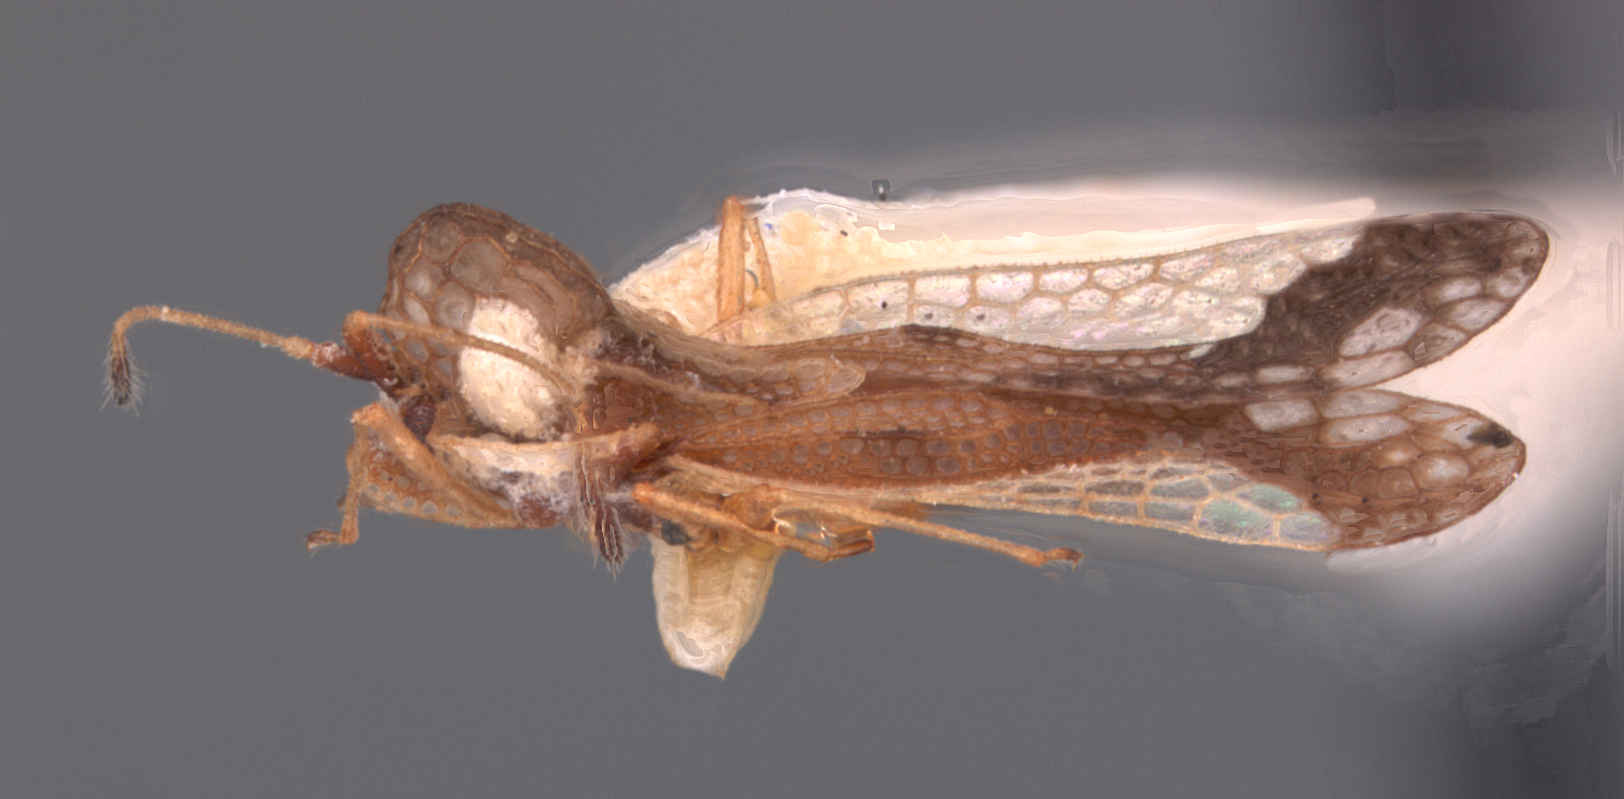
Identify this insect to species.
Leptopharsa deca
